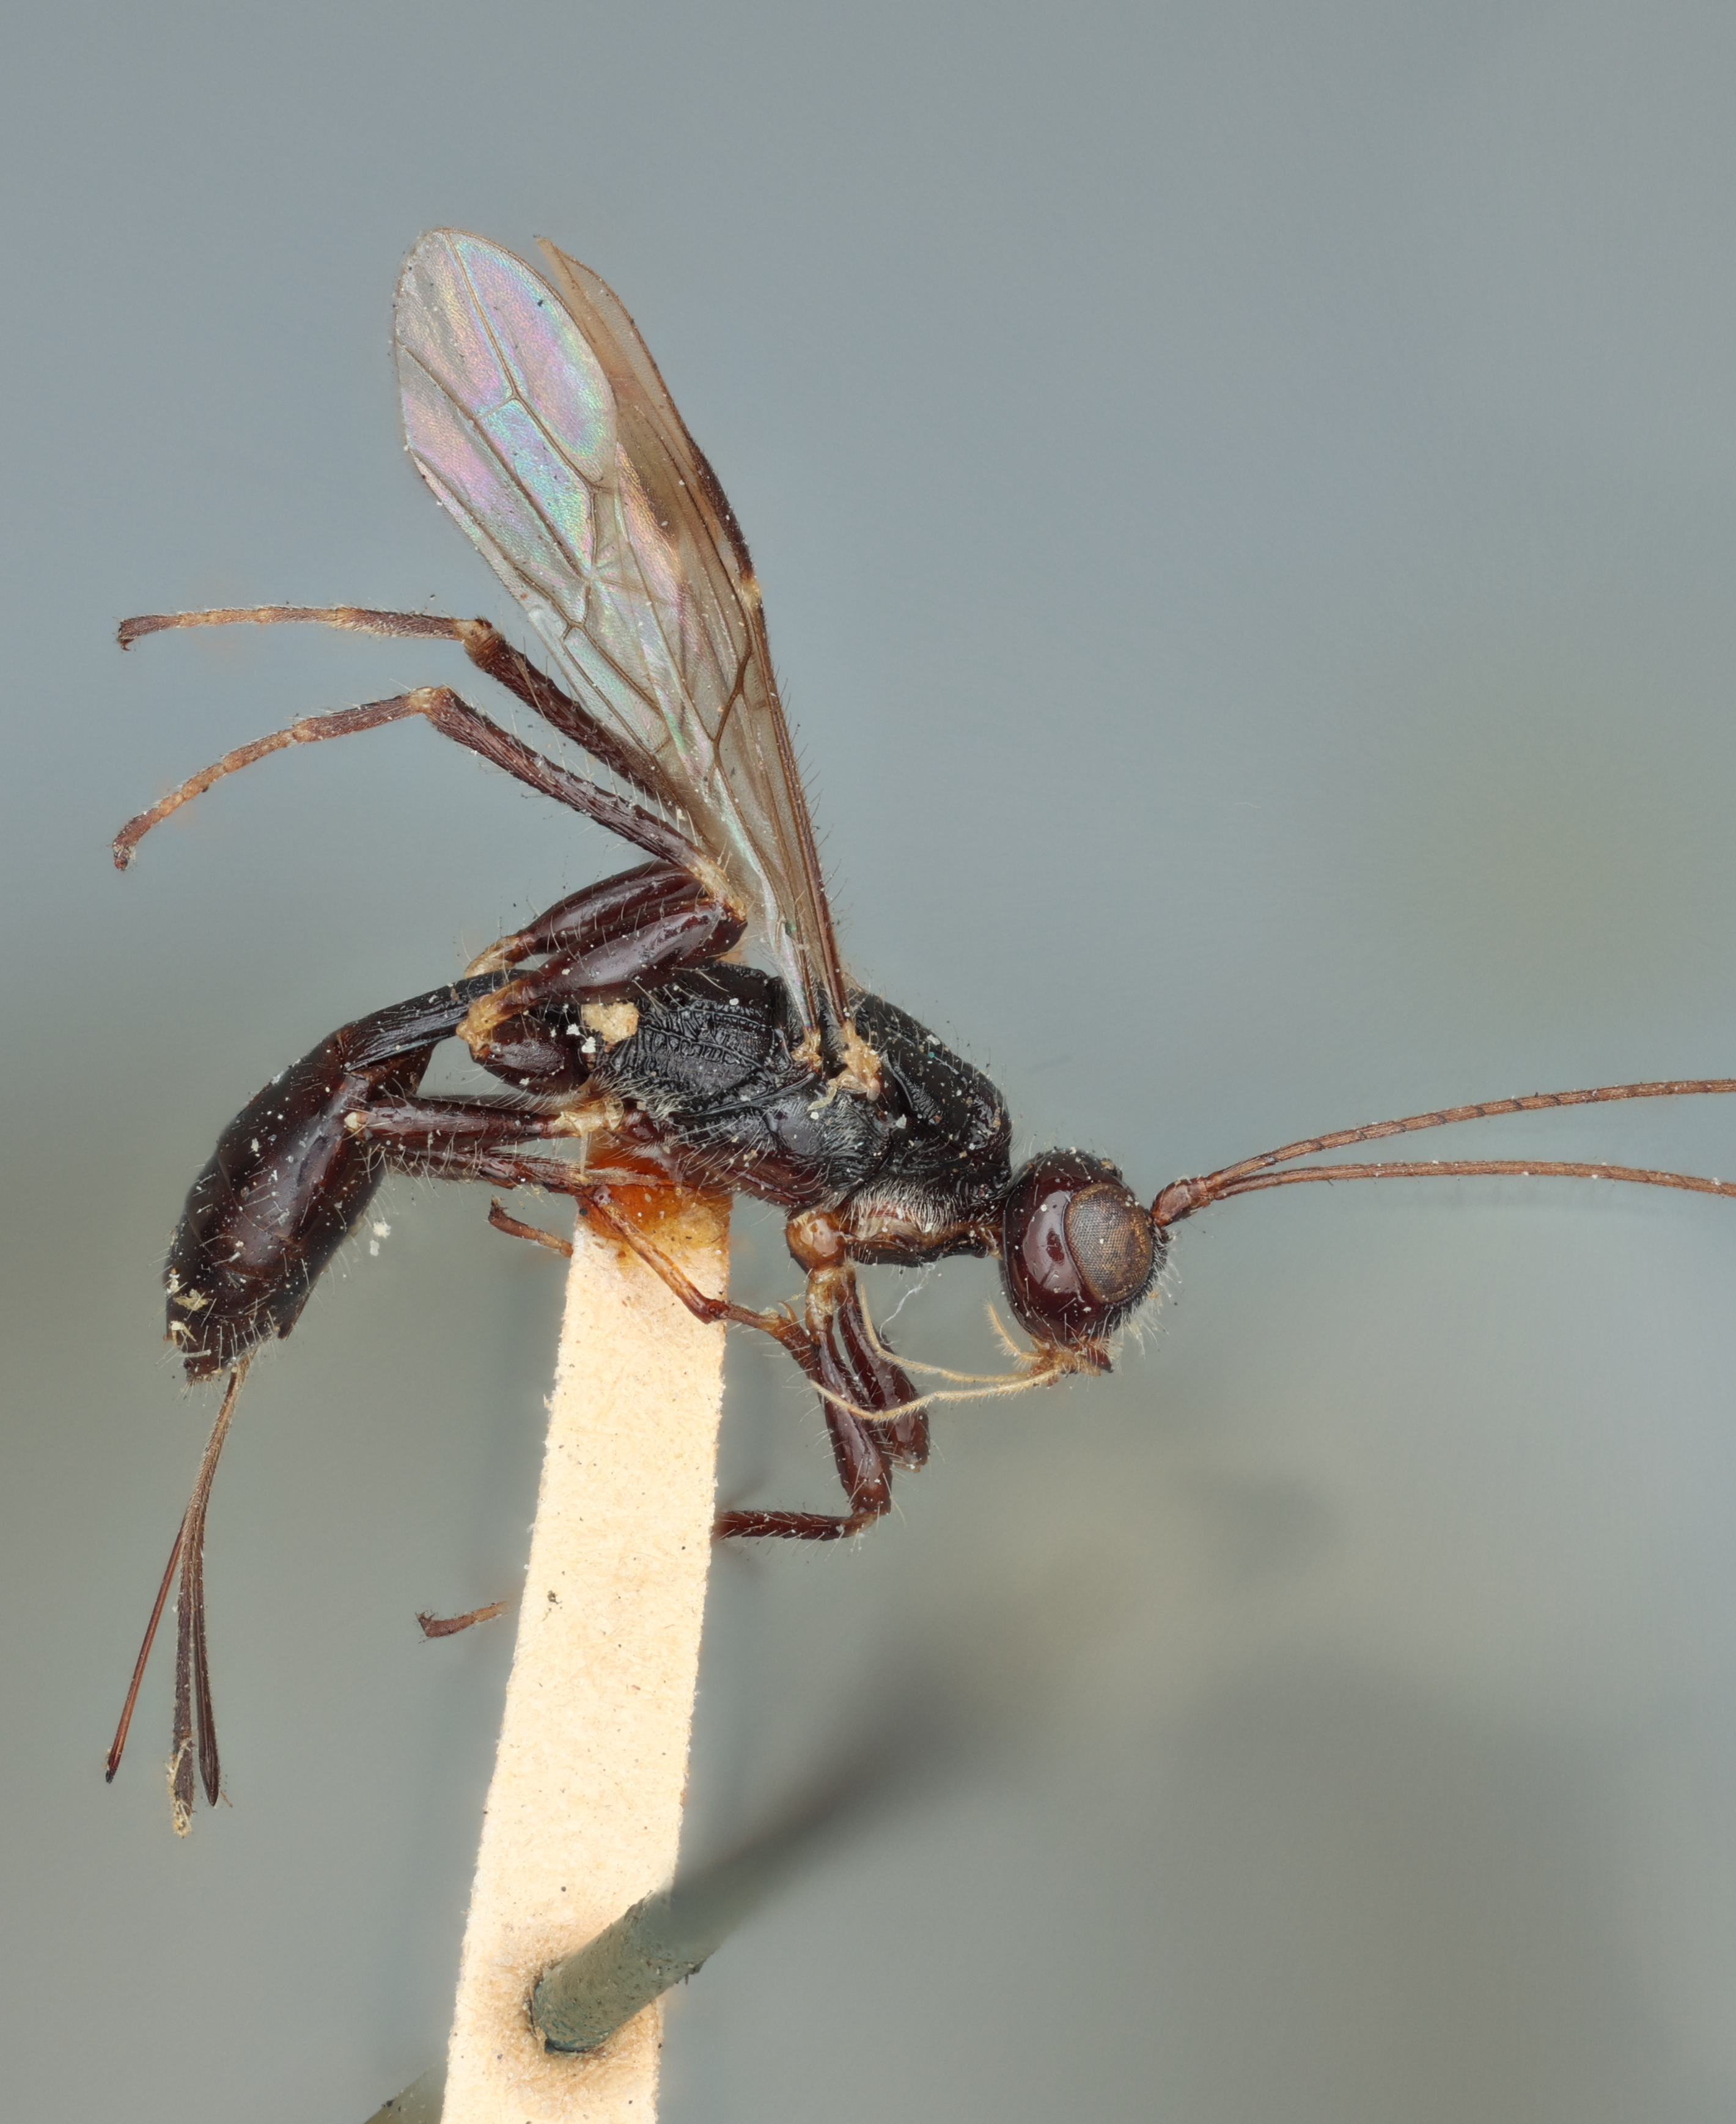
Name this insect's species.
Spathius voltur
